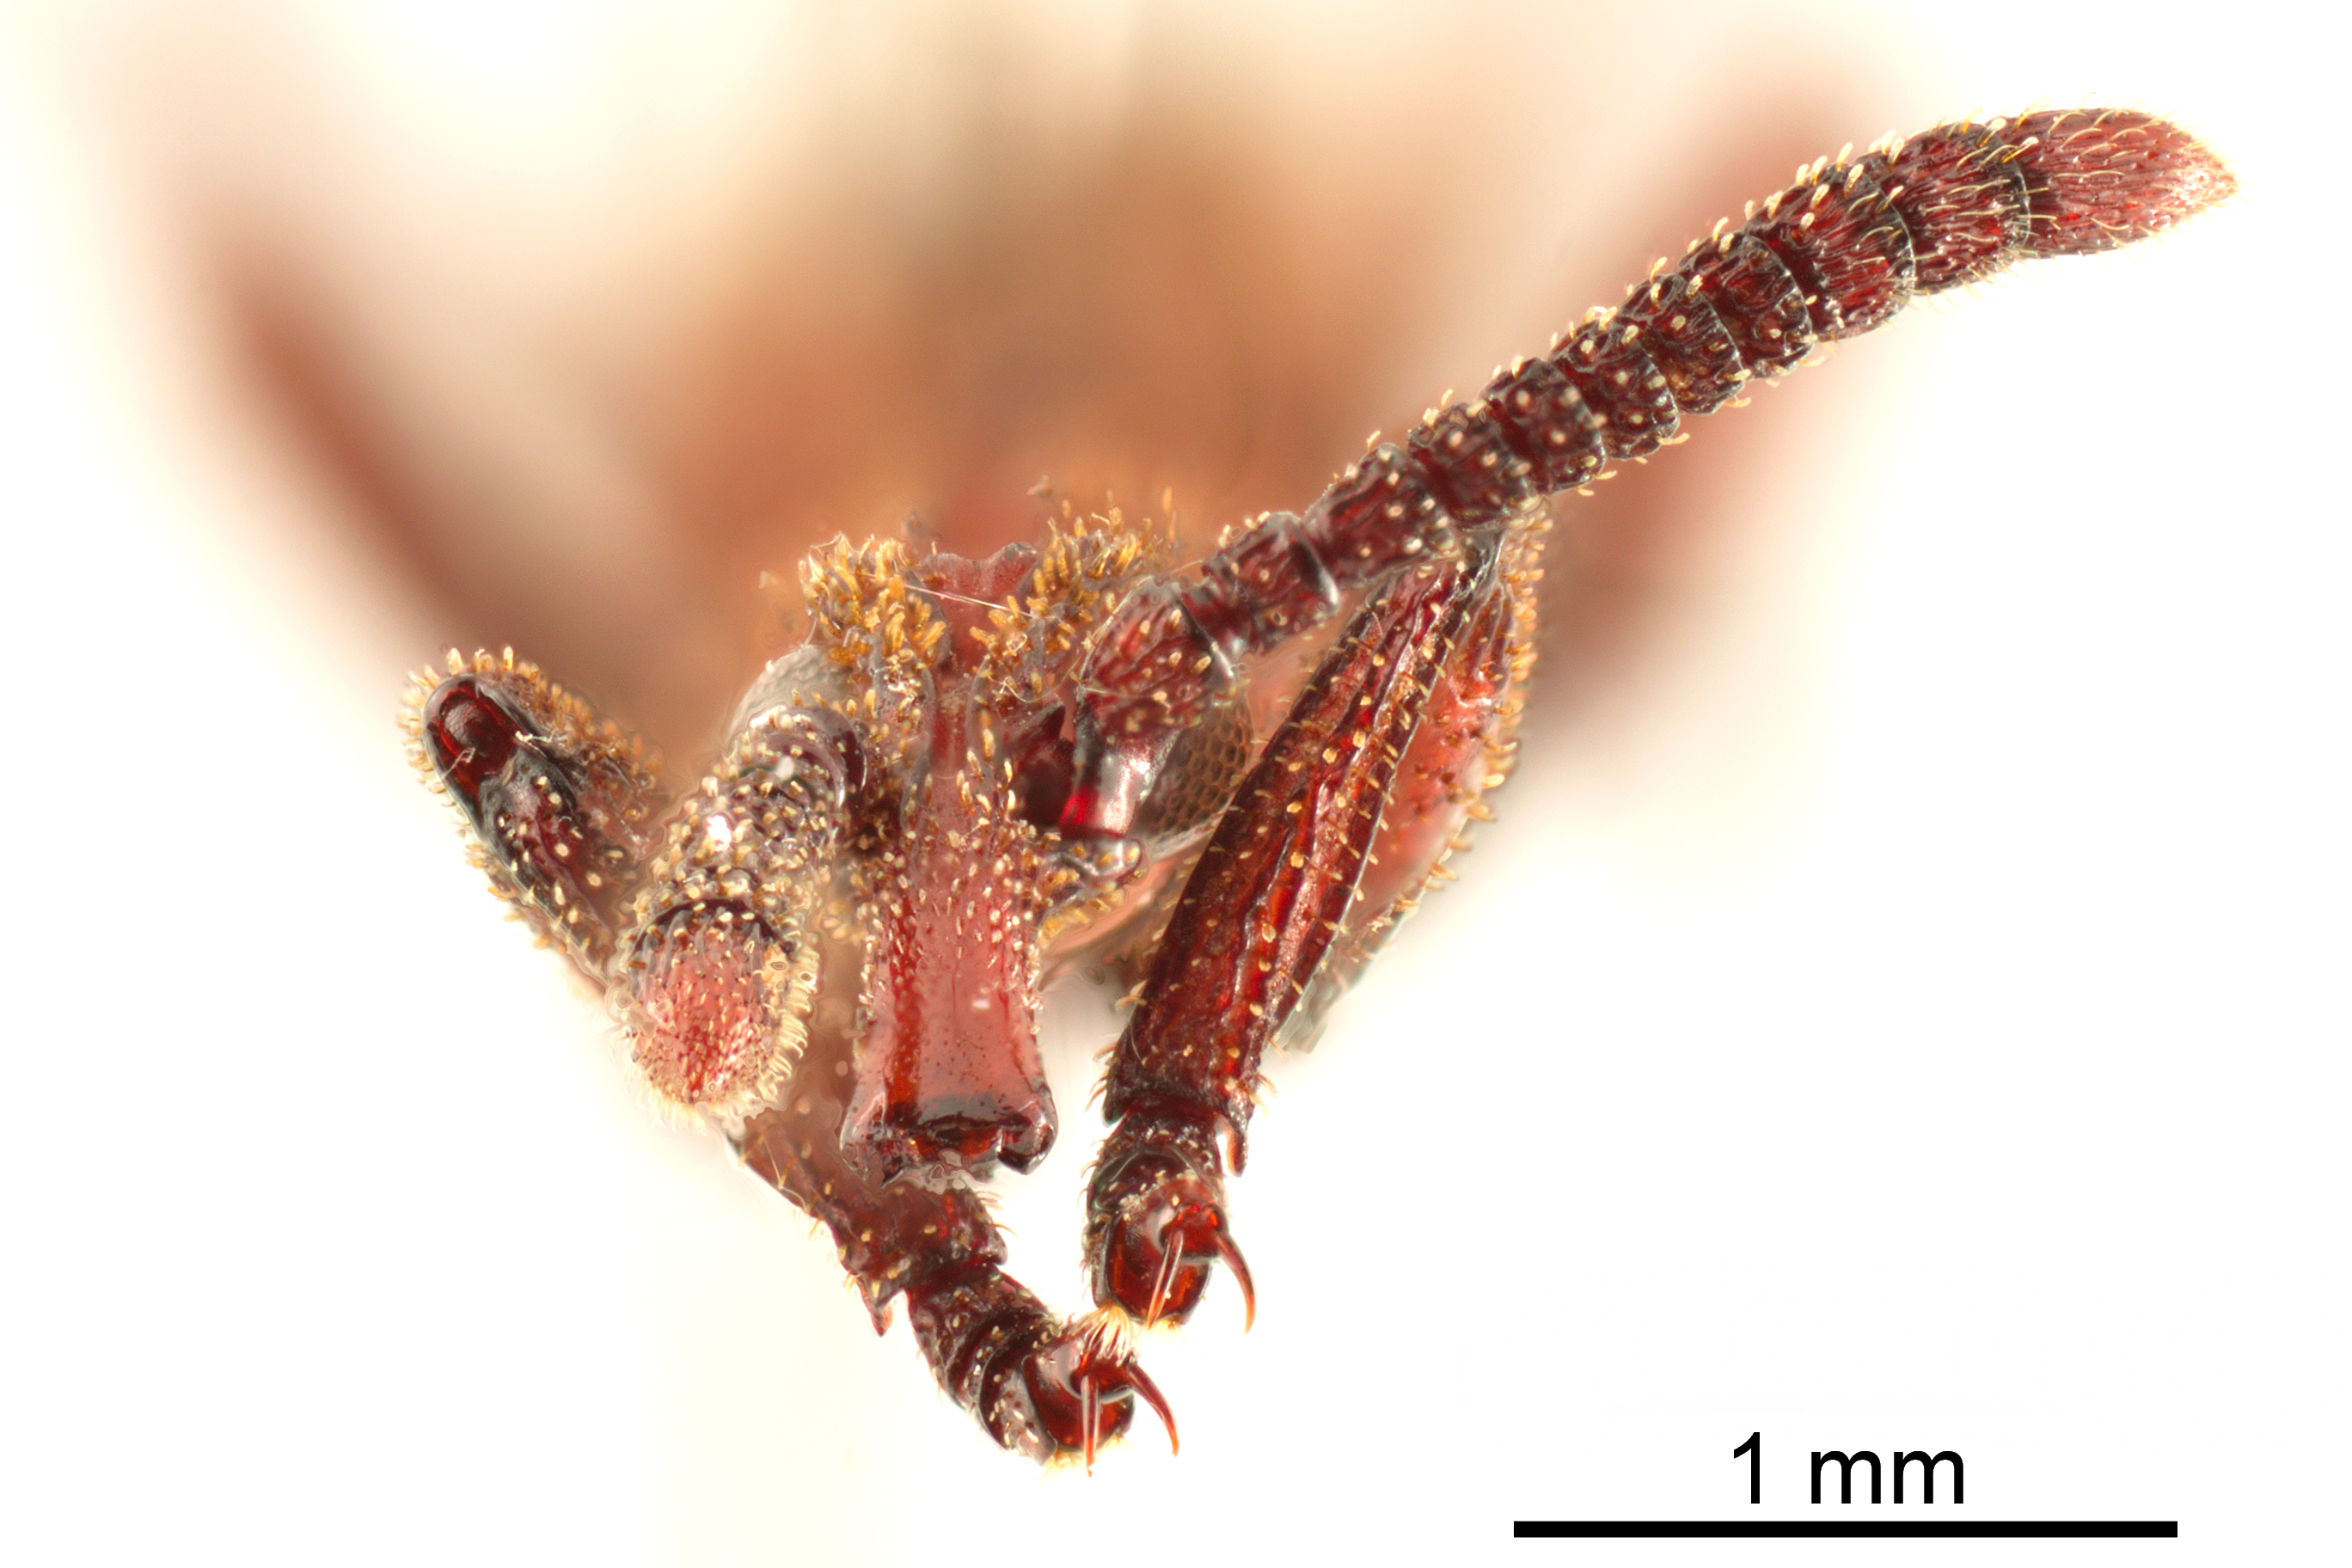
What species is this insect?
Vasseletia vasseleti
